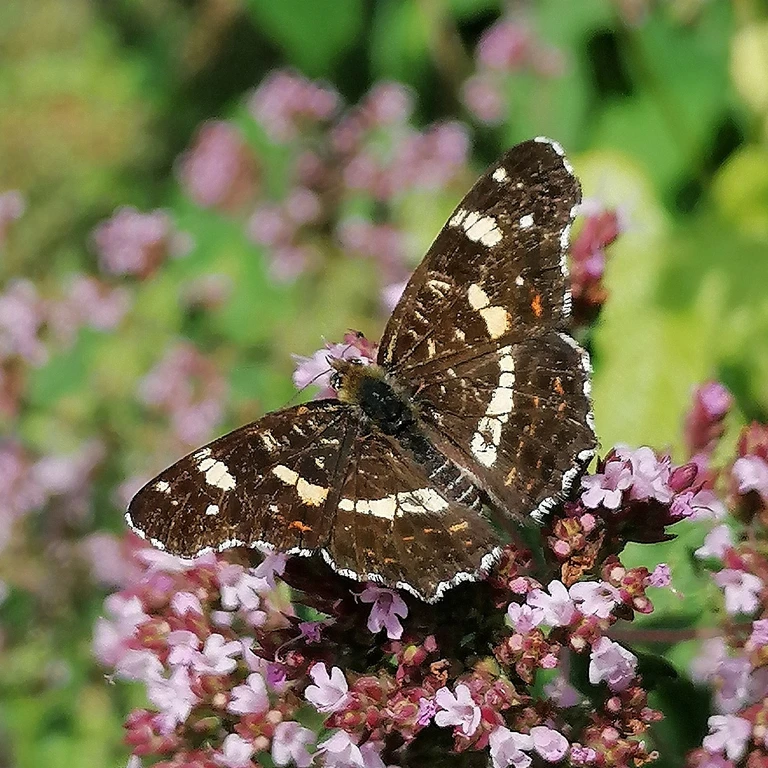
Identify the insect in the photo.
Araschnia levana
